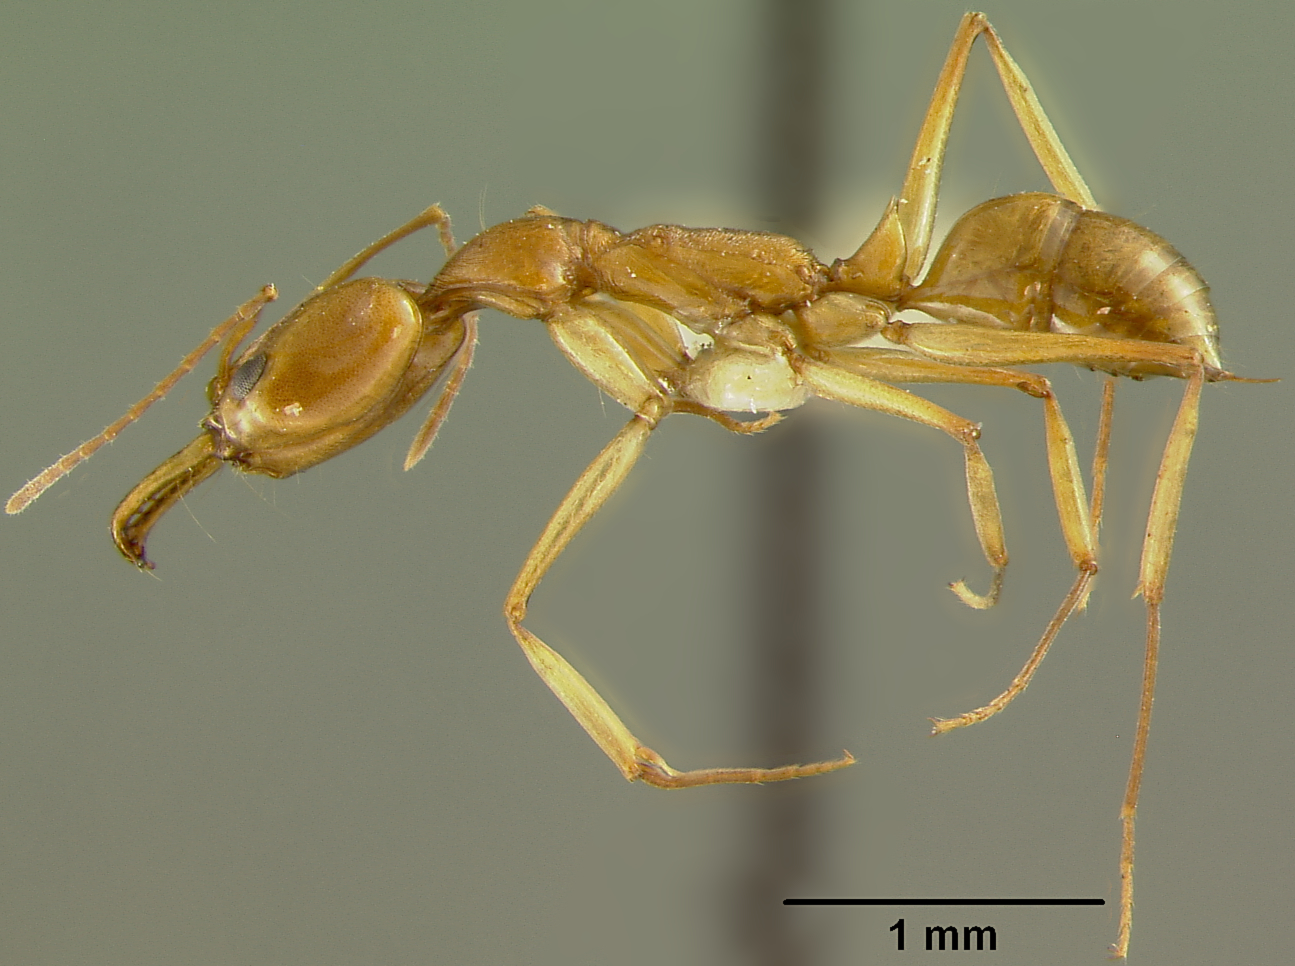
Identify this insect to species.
Anochetus haytianus
